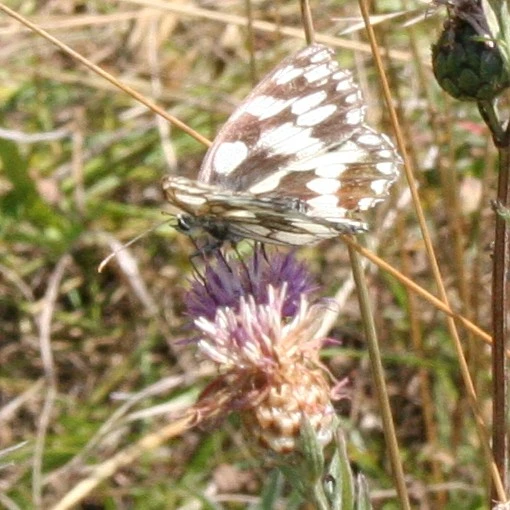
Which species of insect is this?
Melanargia galathea
